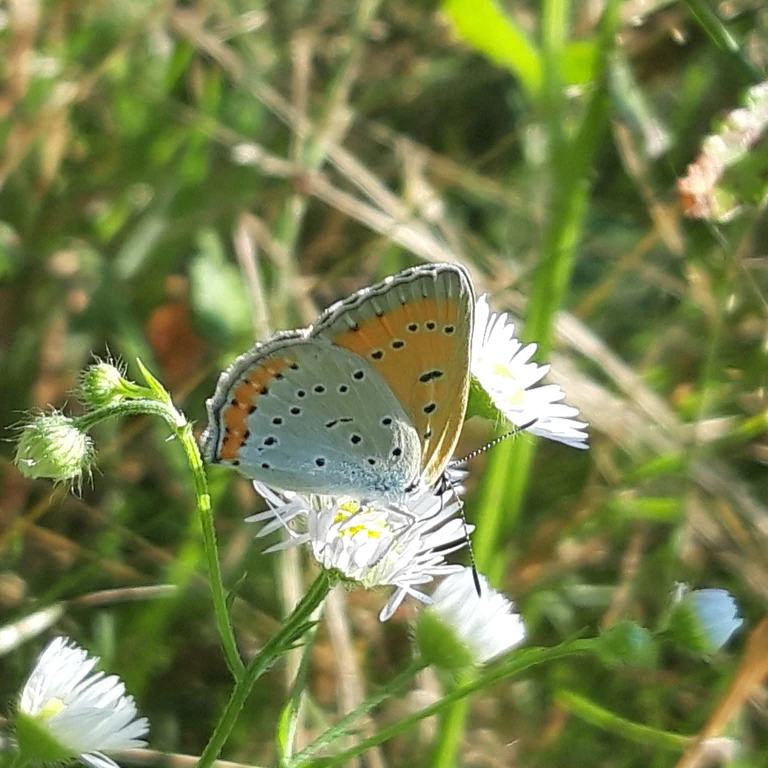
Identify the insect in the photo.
Lycaena dispar
